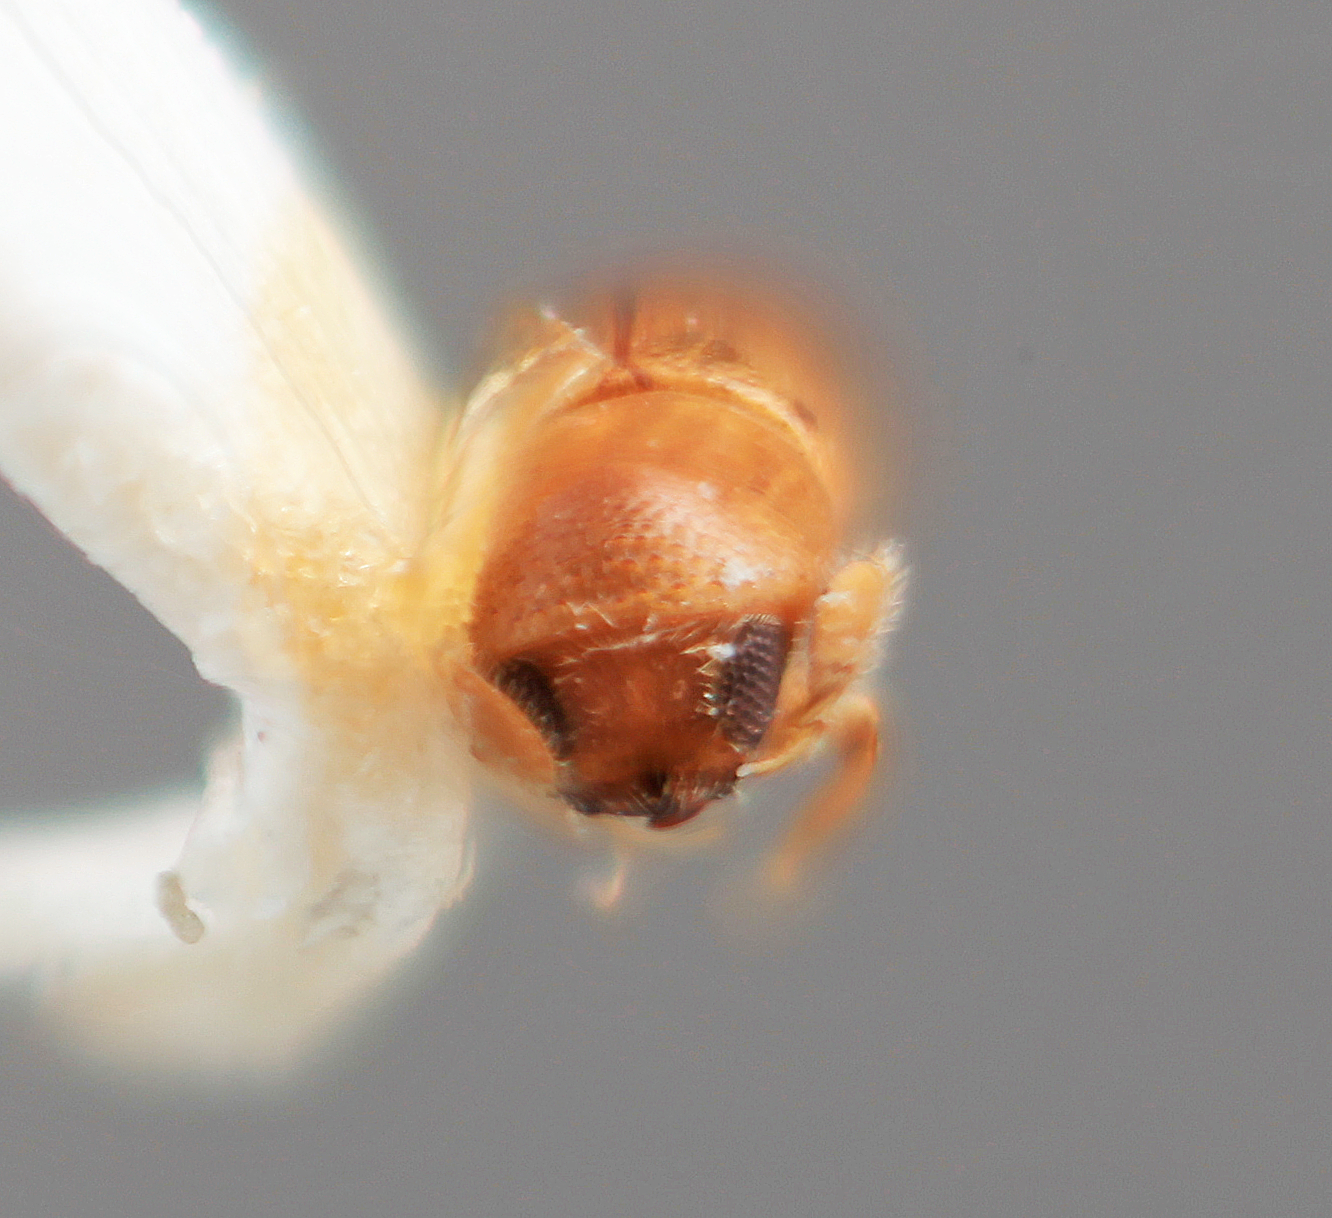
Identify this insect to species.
Corthylus atomus
